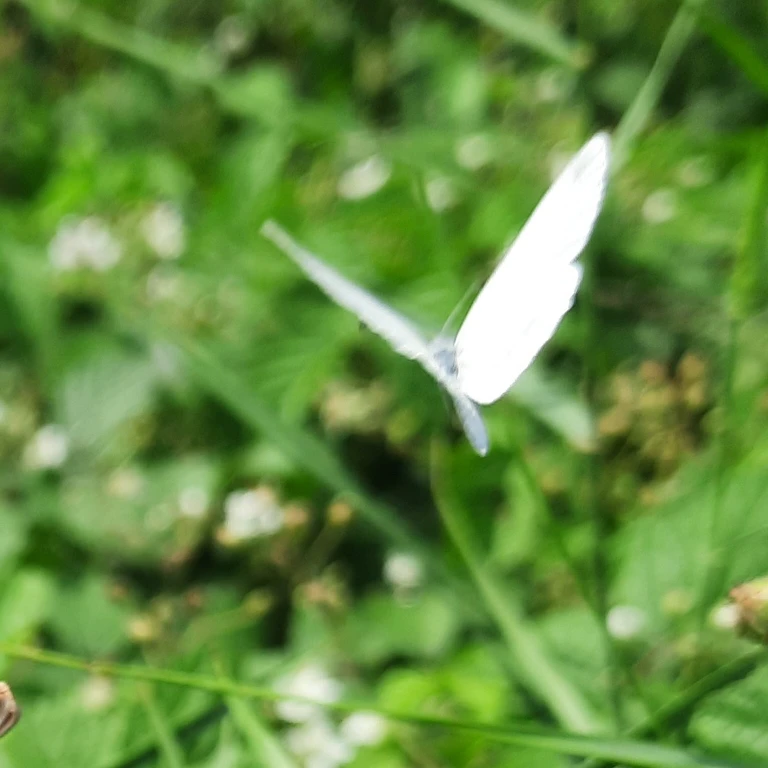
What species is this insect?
Leptidea sinapis/juvernica
